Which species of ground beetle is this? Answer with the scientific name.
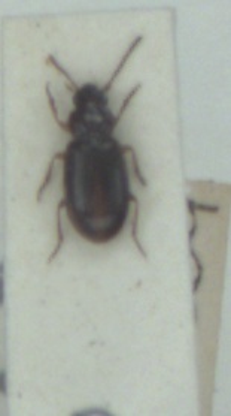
Bradycellus ruficollis
